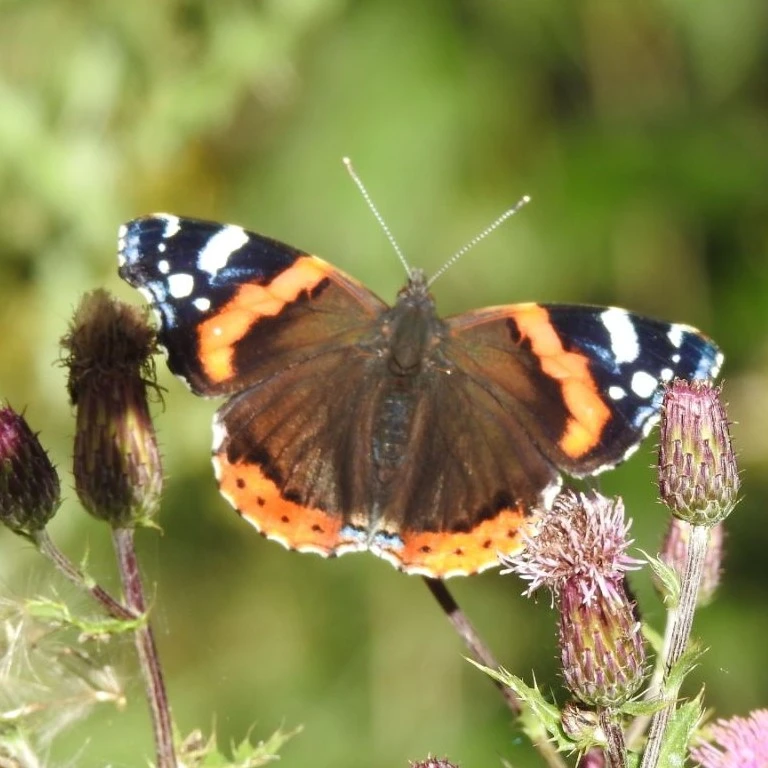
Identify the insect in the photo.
Vanessa atalanta
